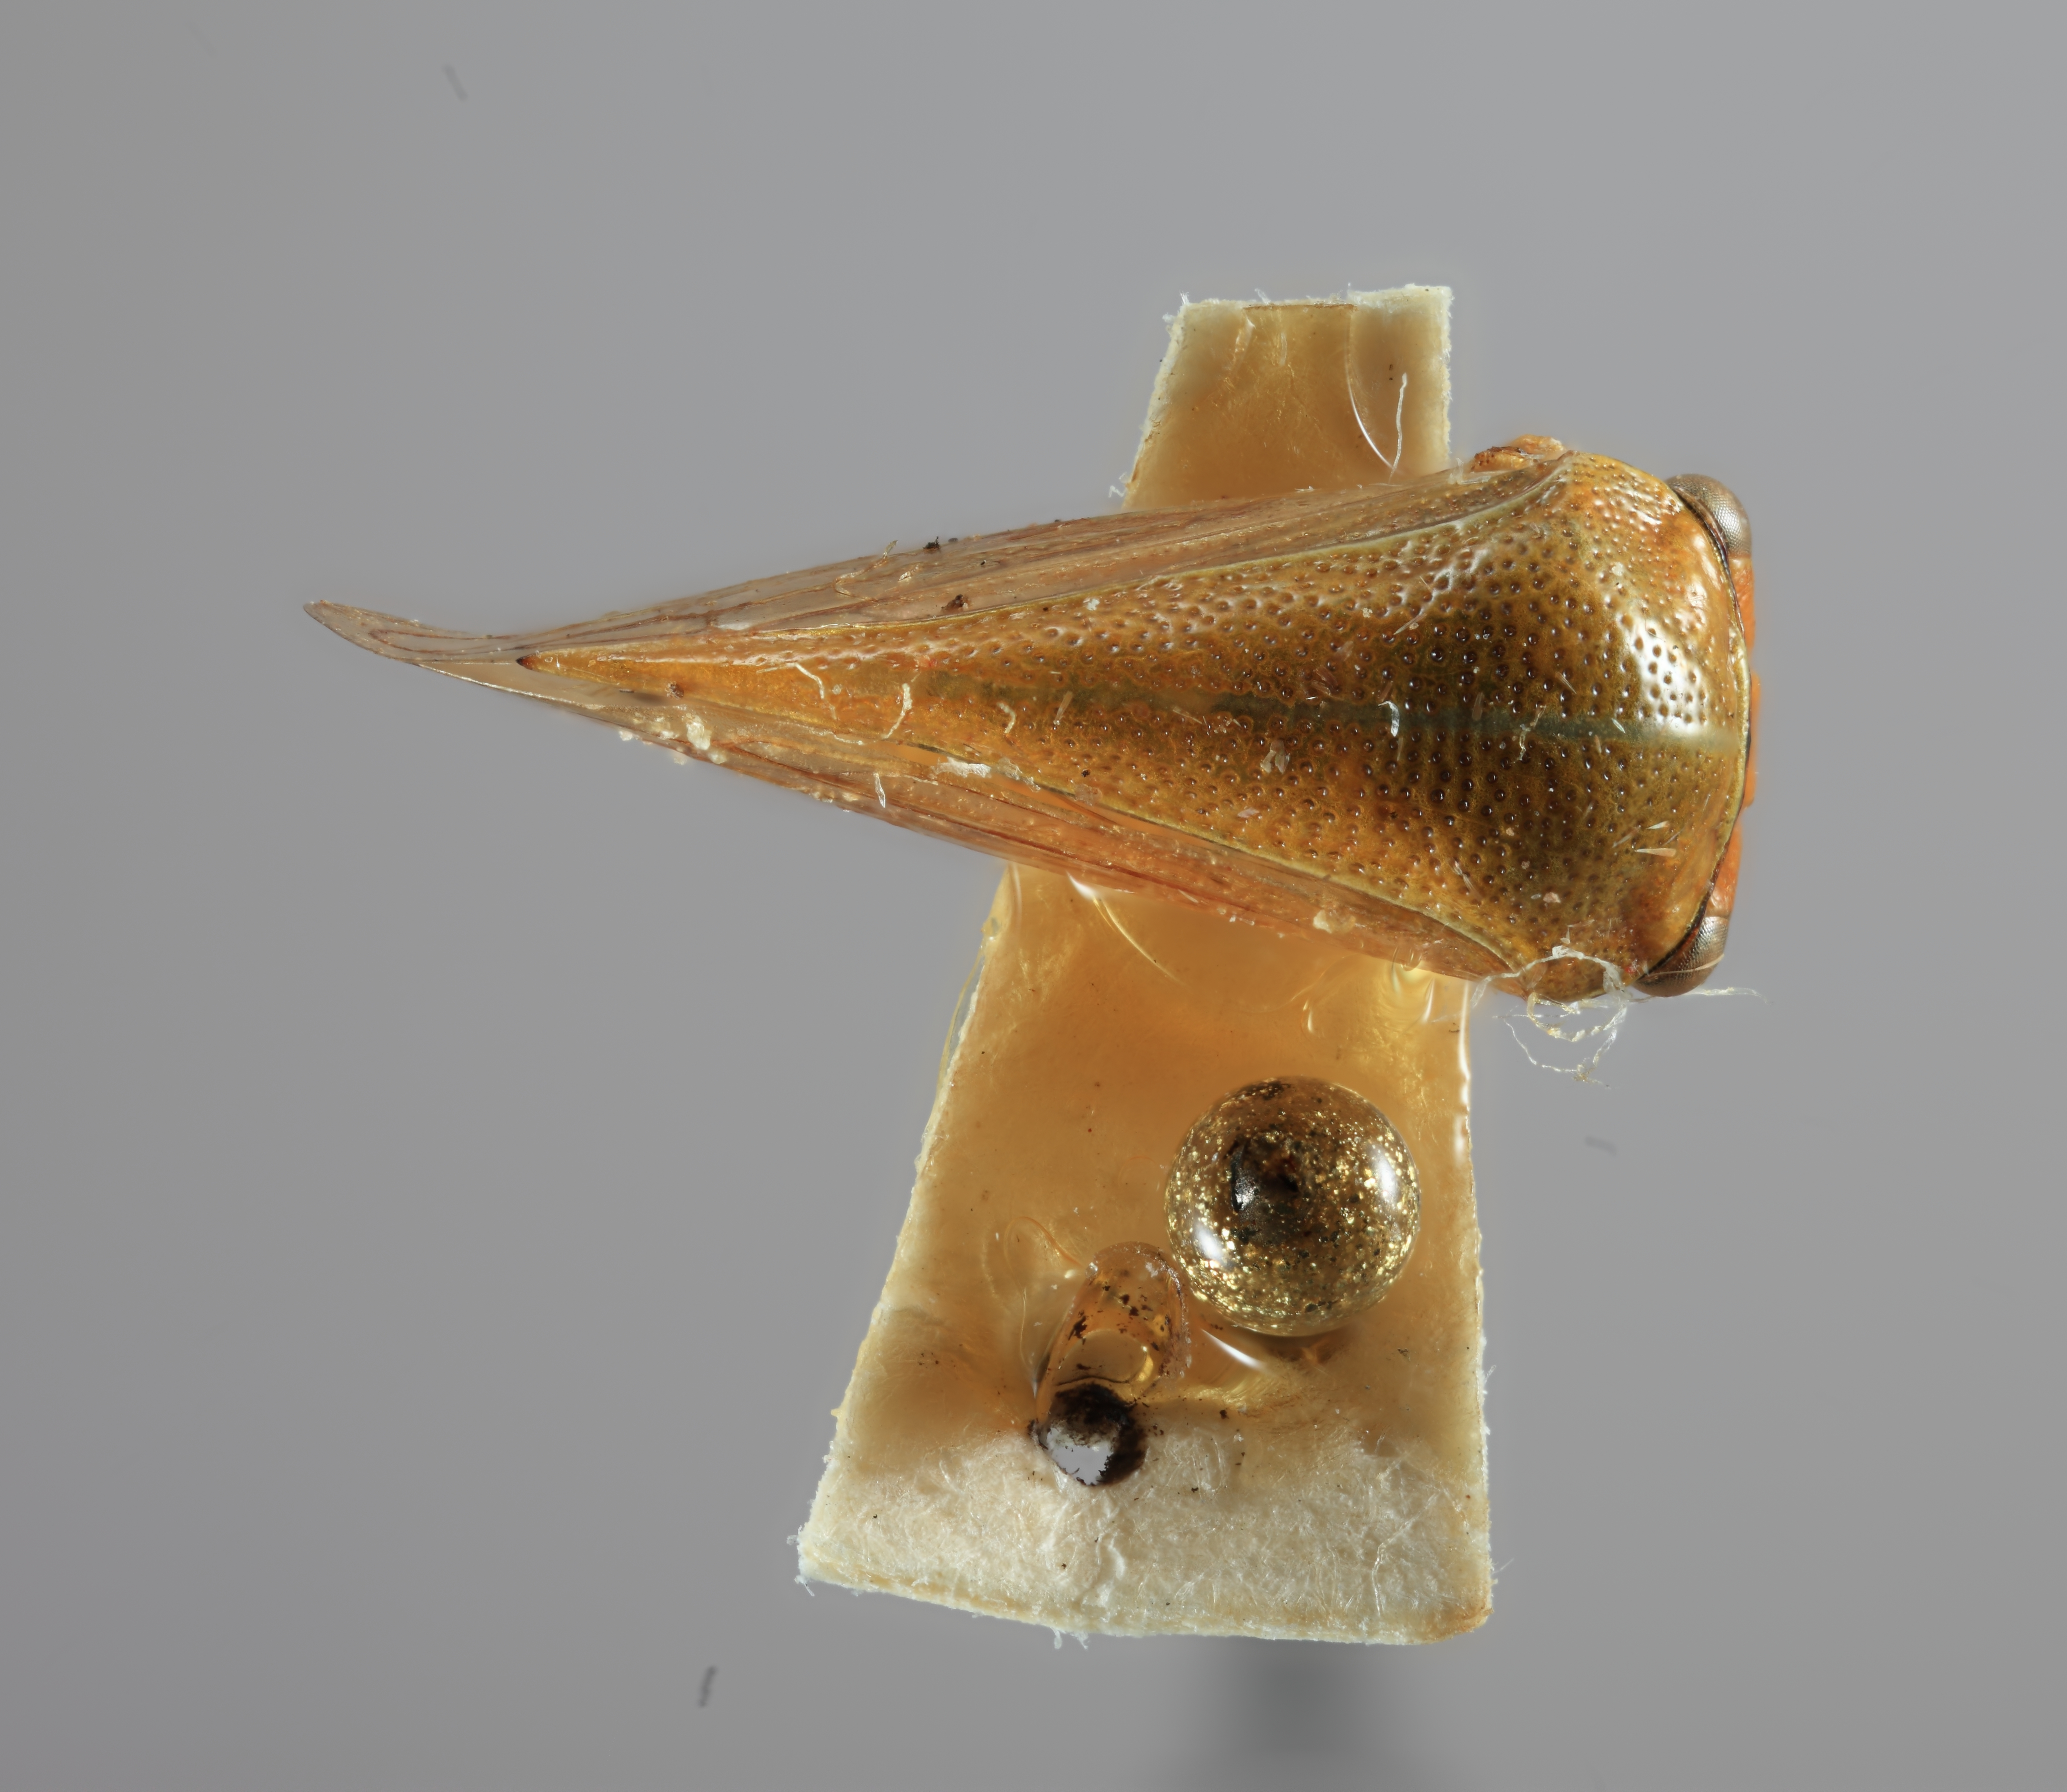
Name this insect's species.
Thrasymedes virescens
